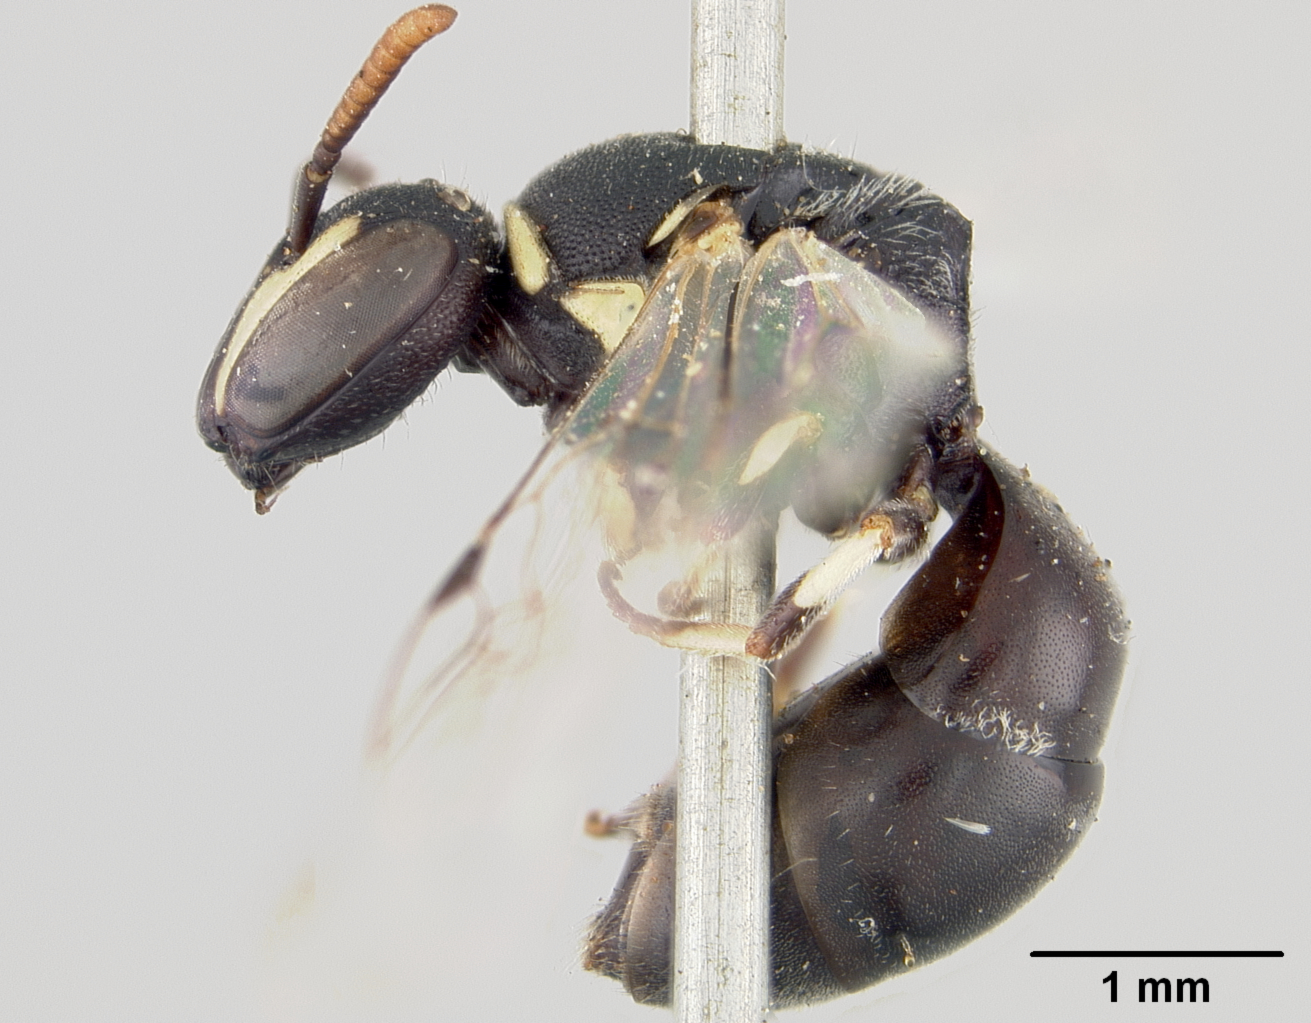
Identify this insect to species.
Prosopis asininus
